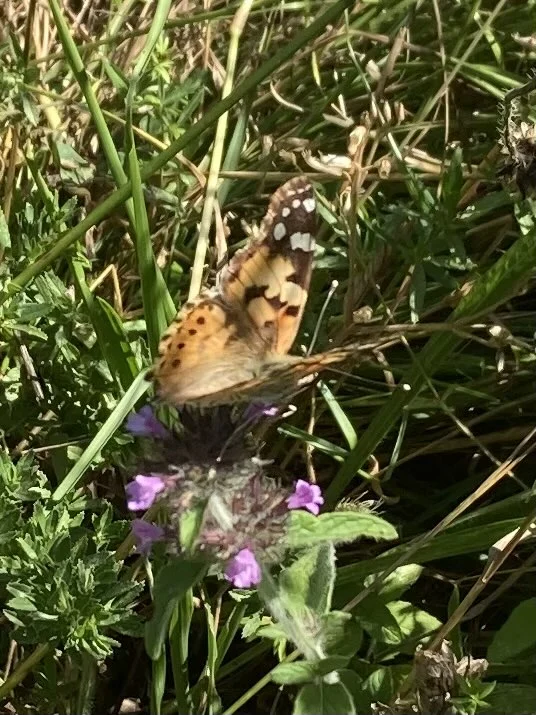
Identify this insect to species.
Vanessa cardui
